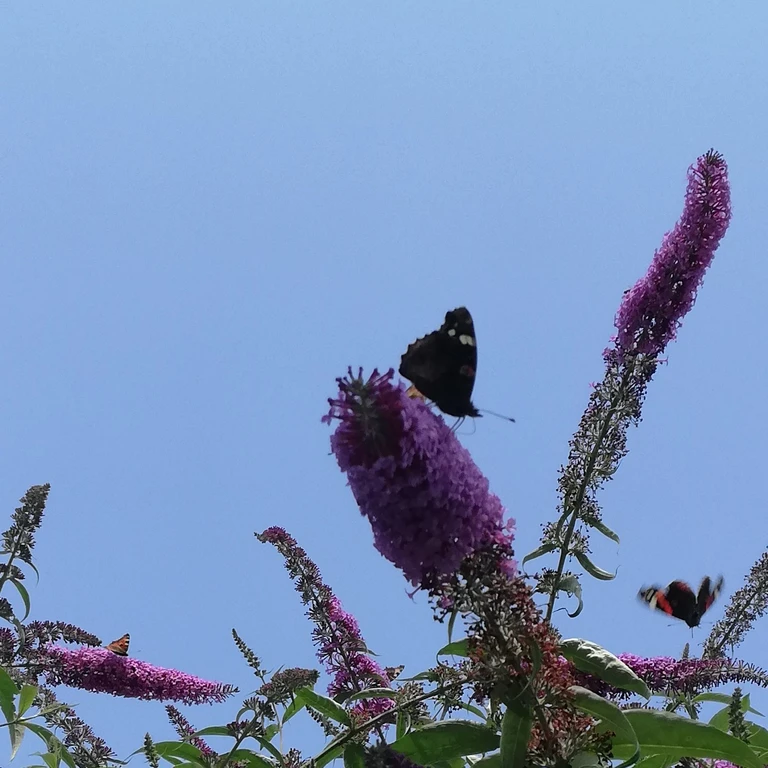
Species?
Vanessa atalanta
